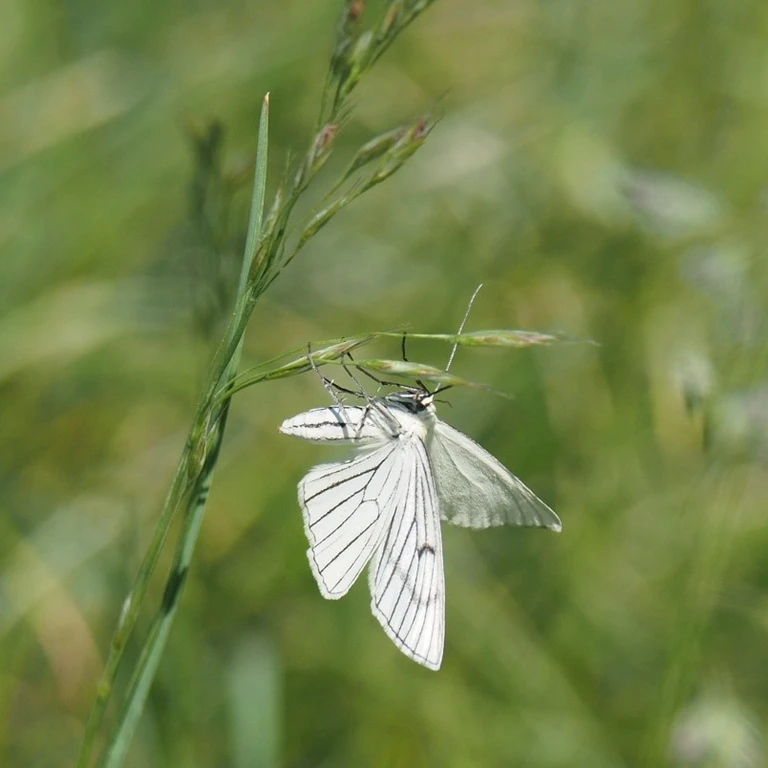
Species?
Siona lineata
